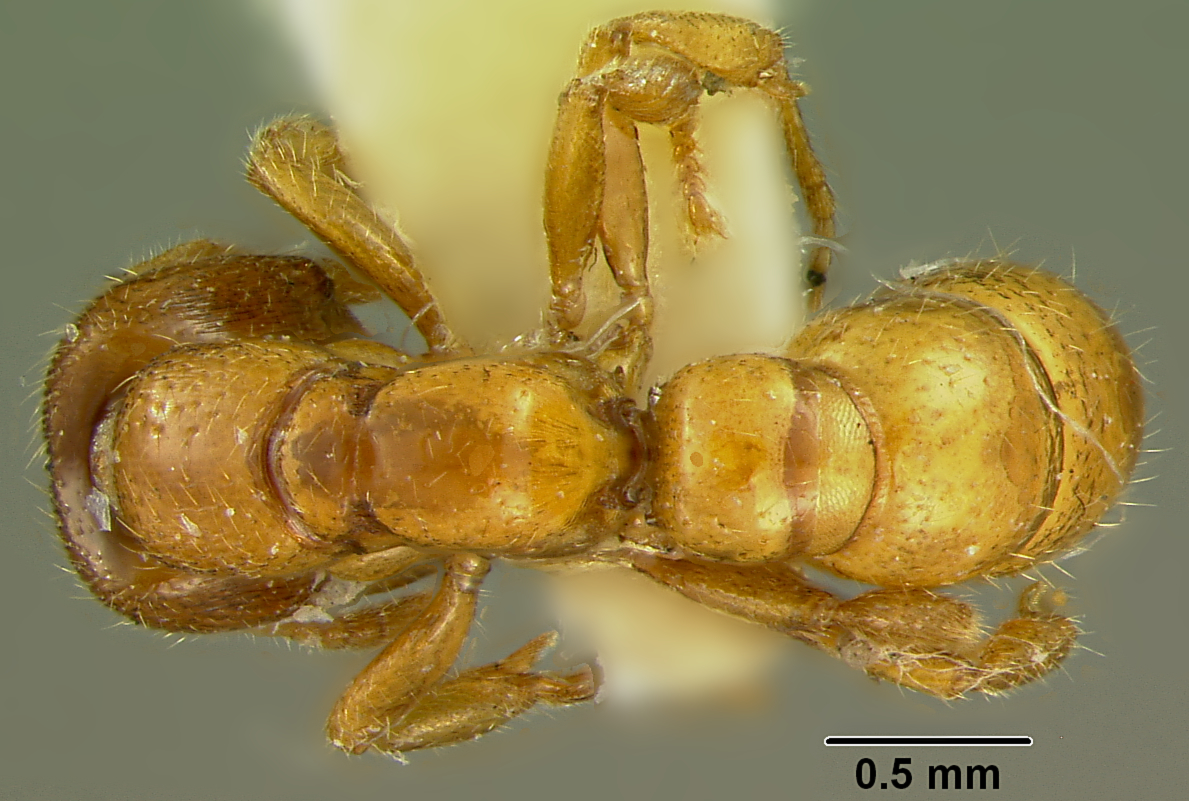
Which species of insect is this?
Amblyopone hackeri
